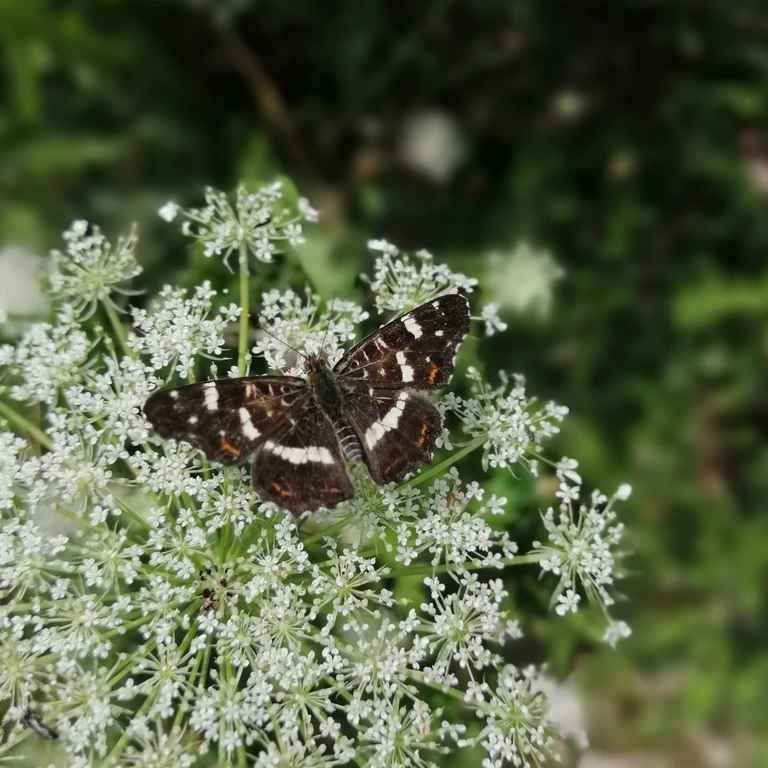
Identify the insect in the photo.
Araschnia levana
